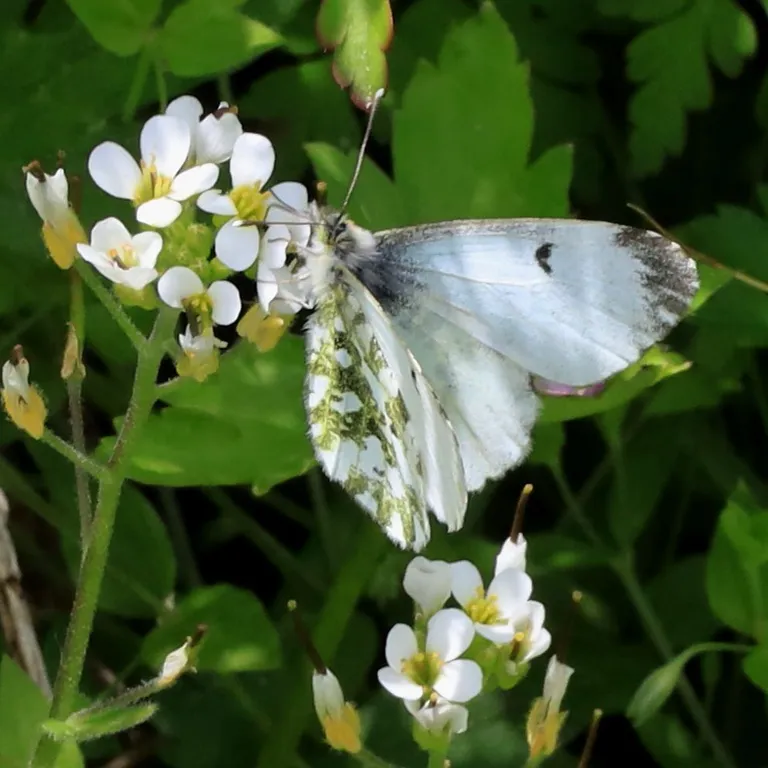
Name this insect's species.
Anthocharis cardamines
